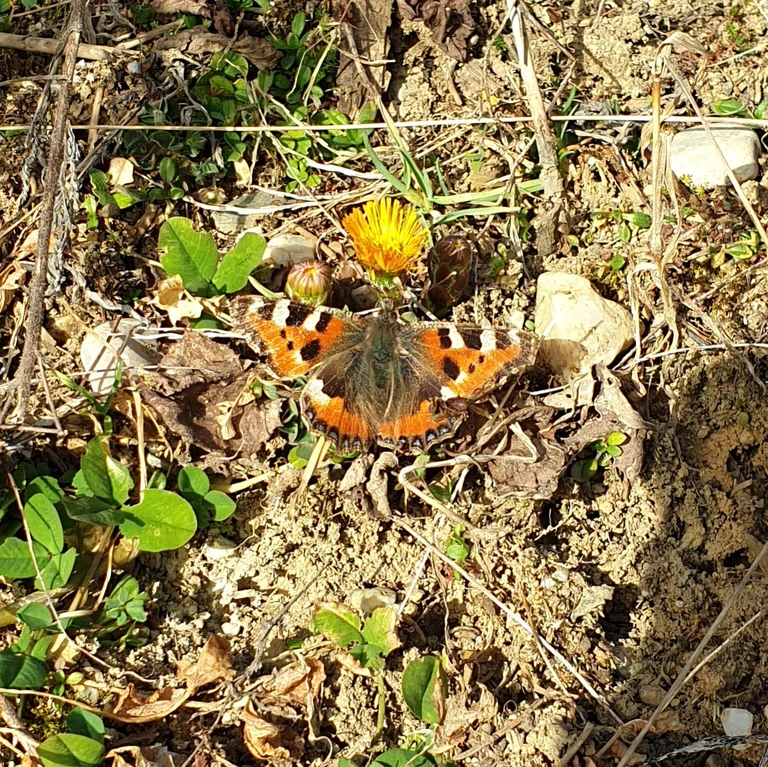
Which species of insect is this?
Aglais urticae
